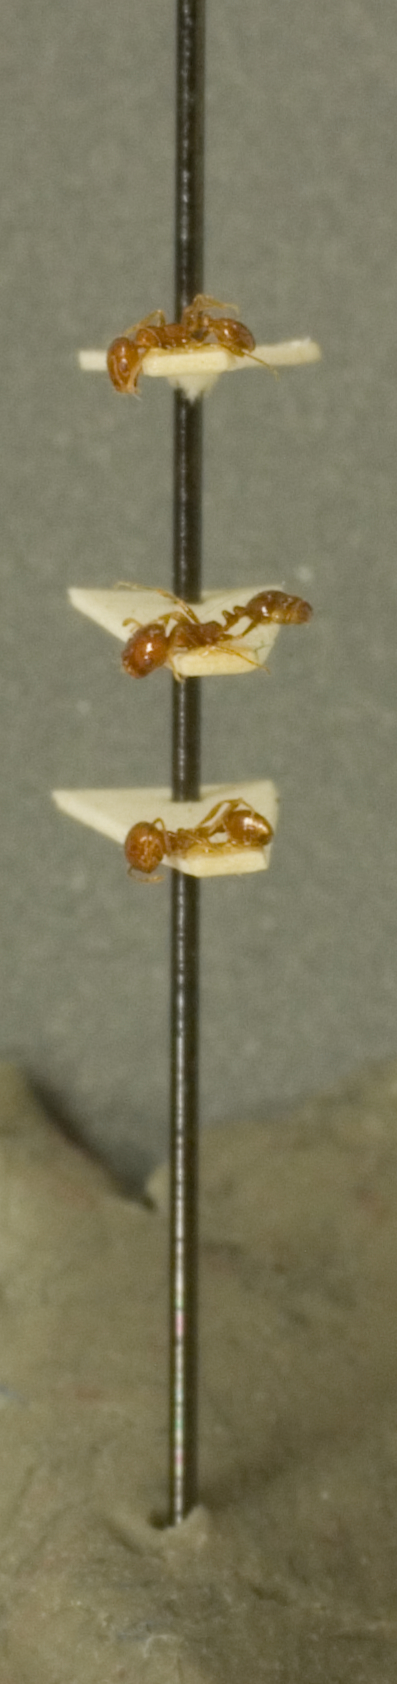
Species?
Monomorium subapterum
